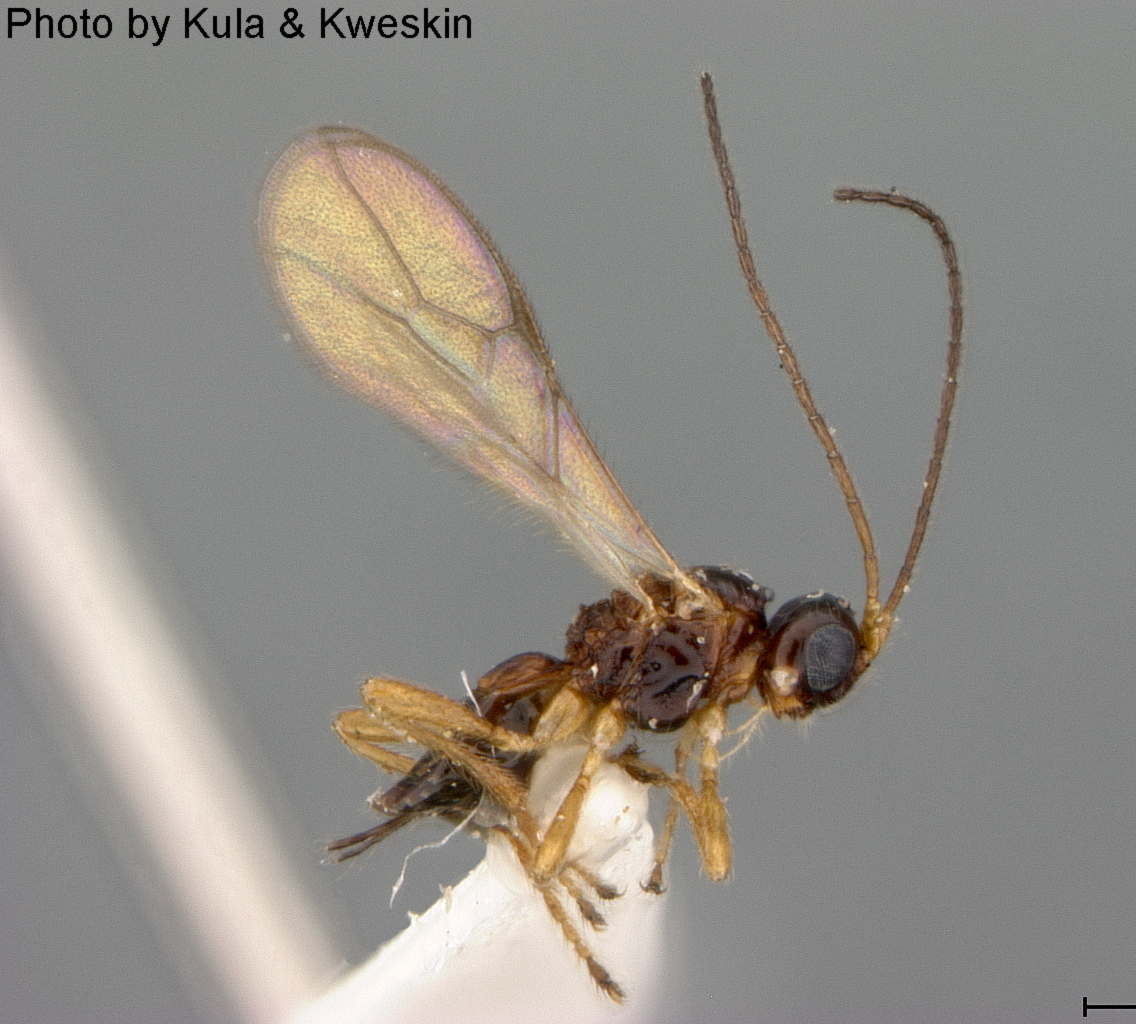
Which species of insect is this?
Aphaereta muesebecki
